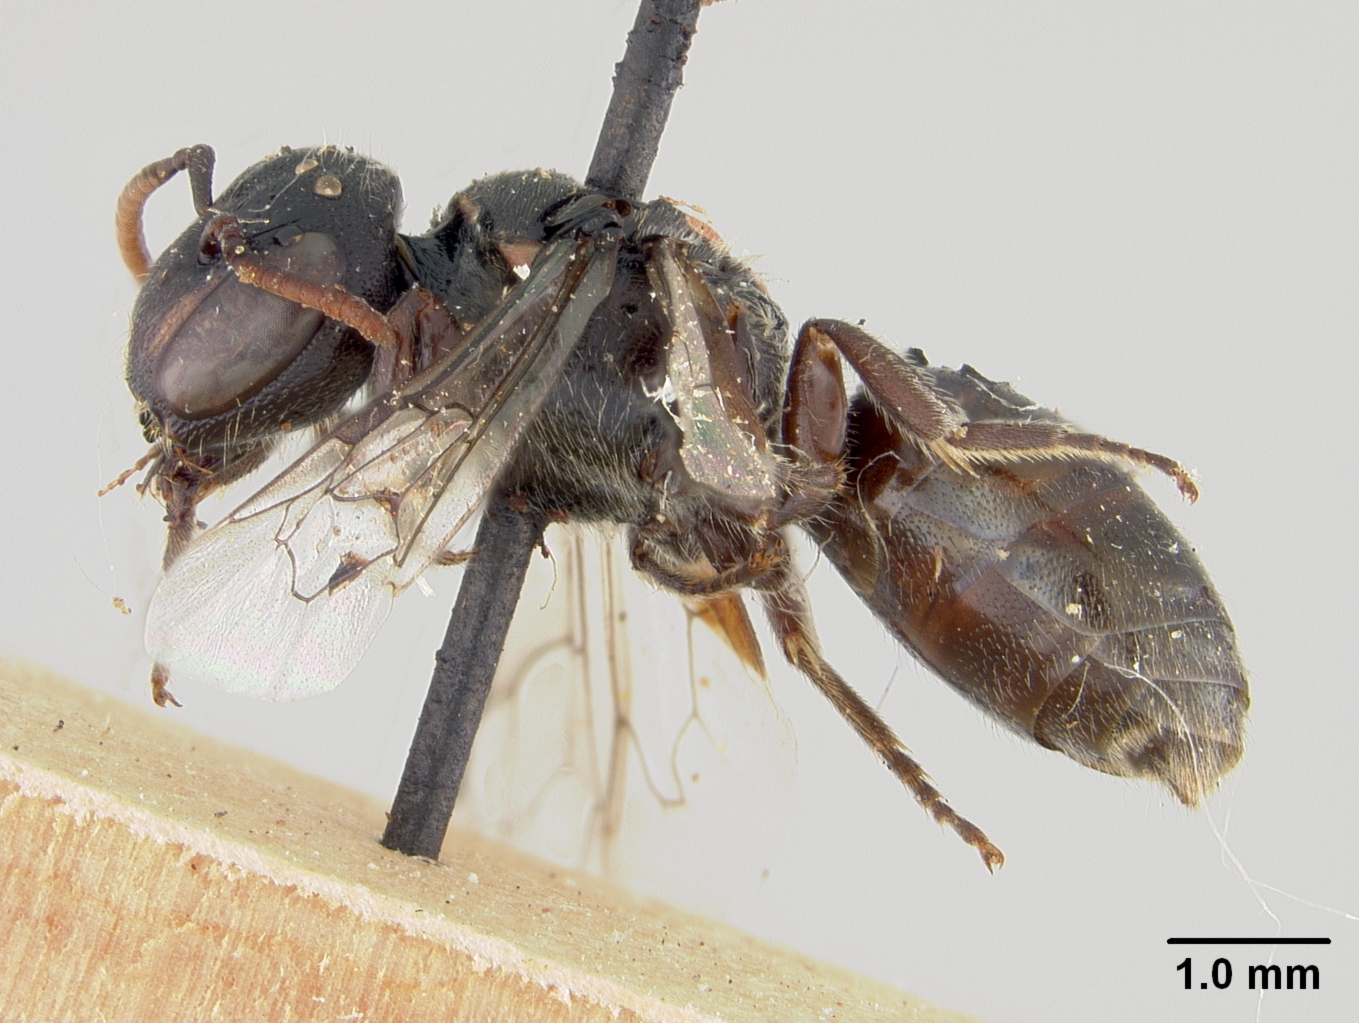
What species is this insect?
Prosopis guamensis
